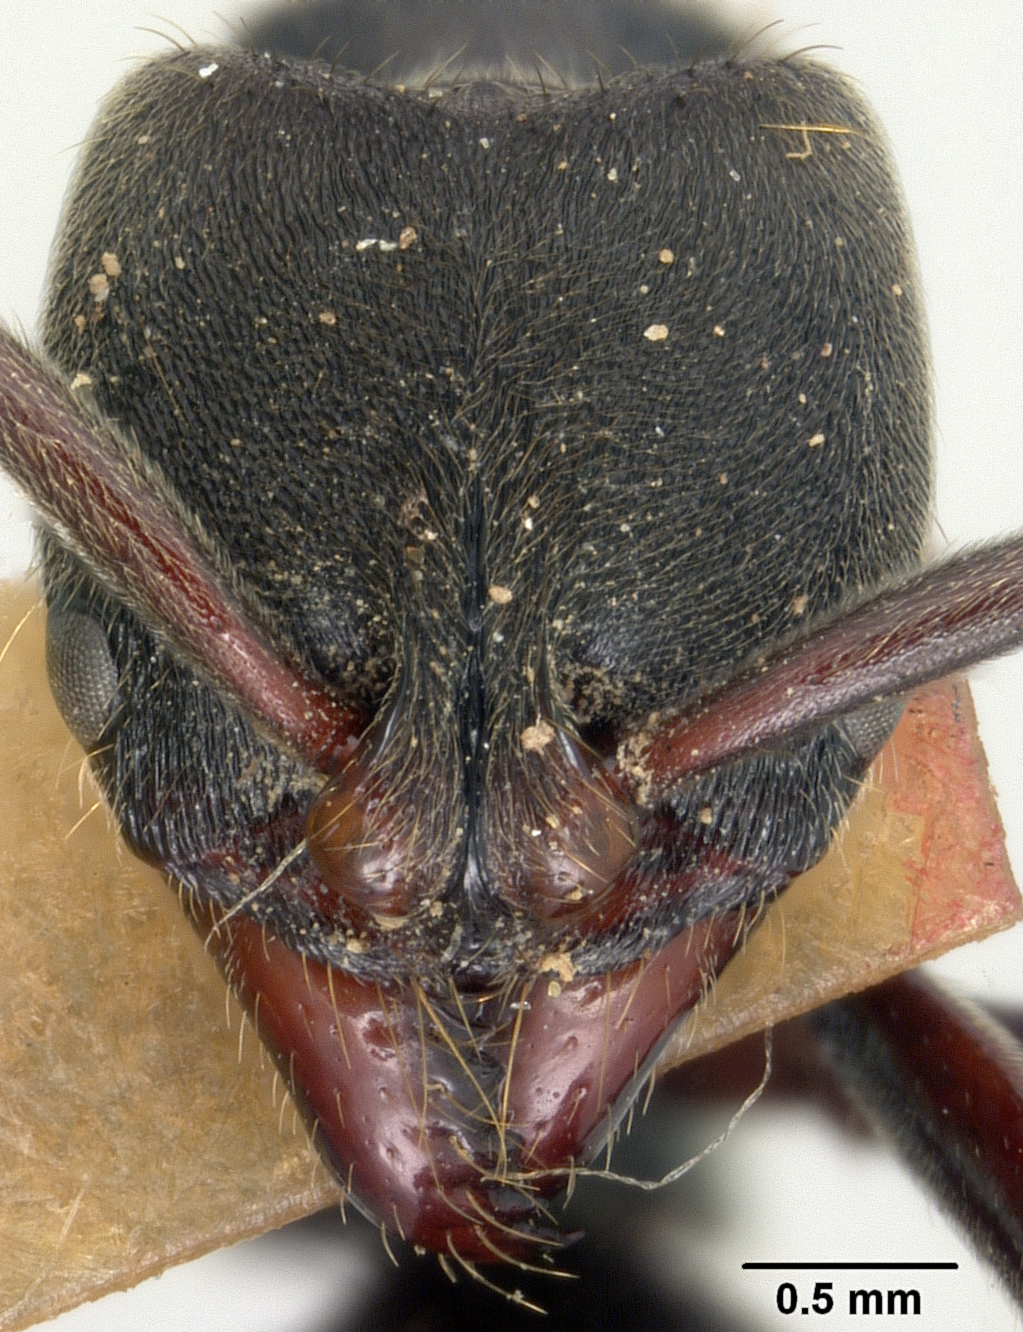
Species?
Pachycondyla harpax
